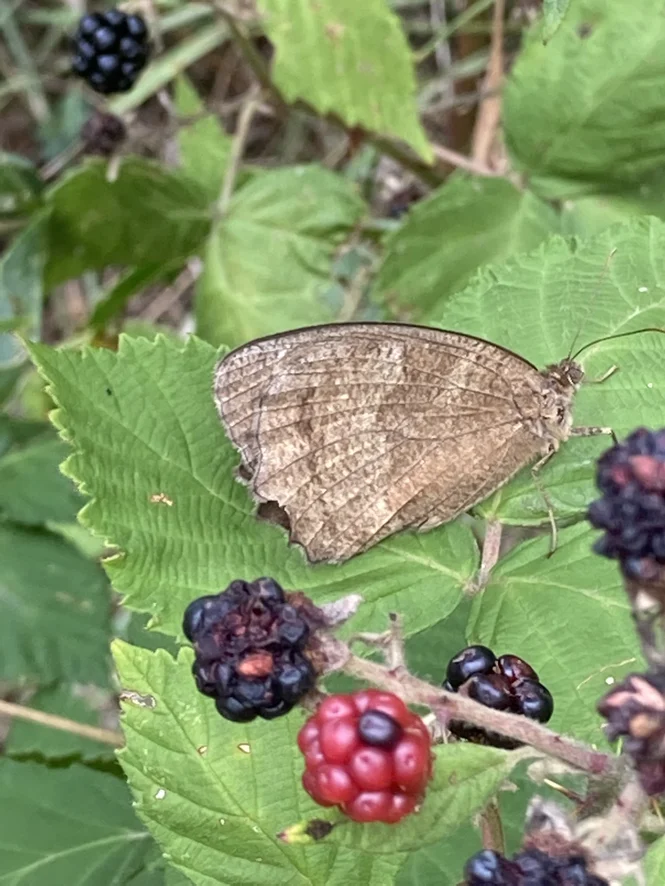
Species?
Minois dryas
